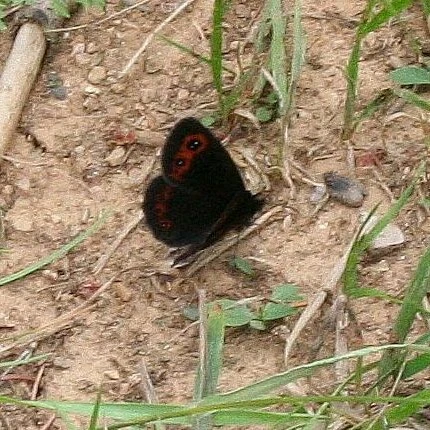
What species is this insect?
Erebia aethiops
